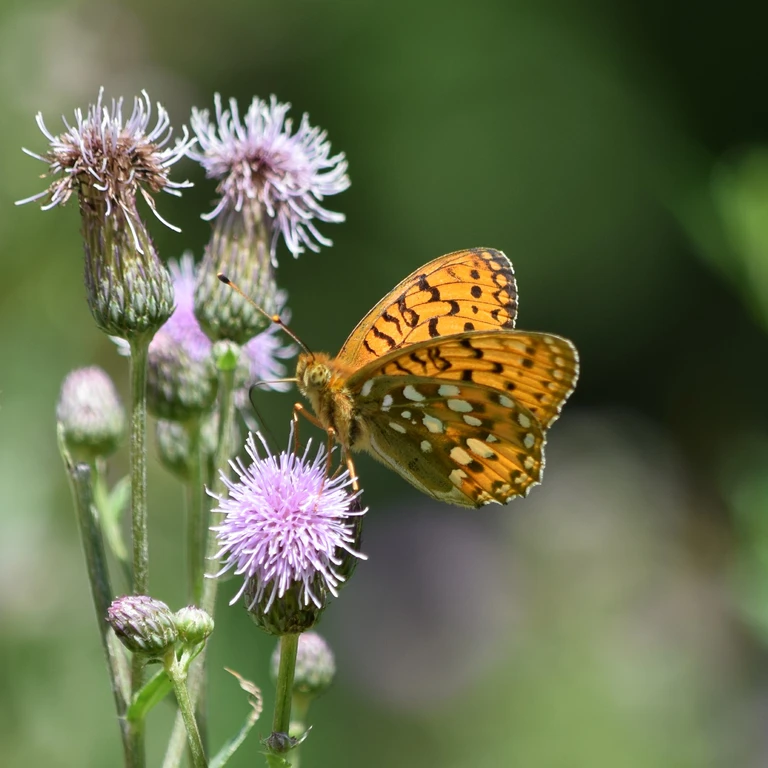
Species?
Speyeria aglaja
